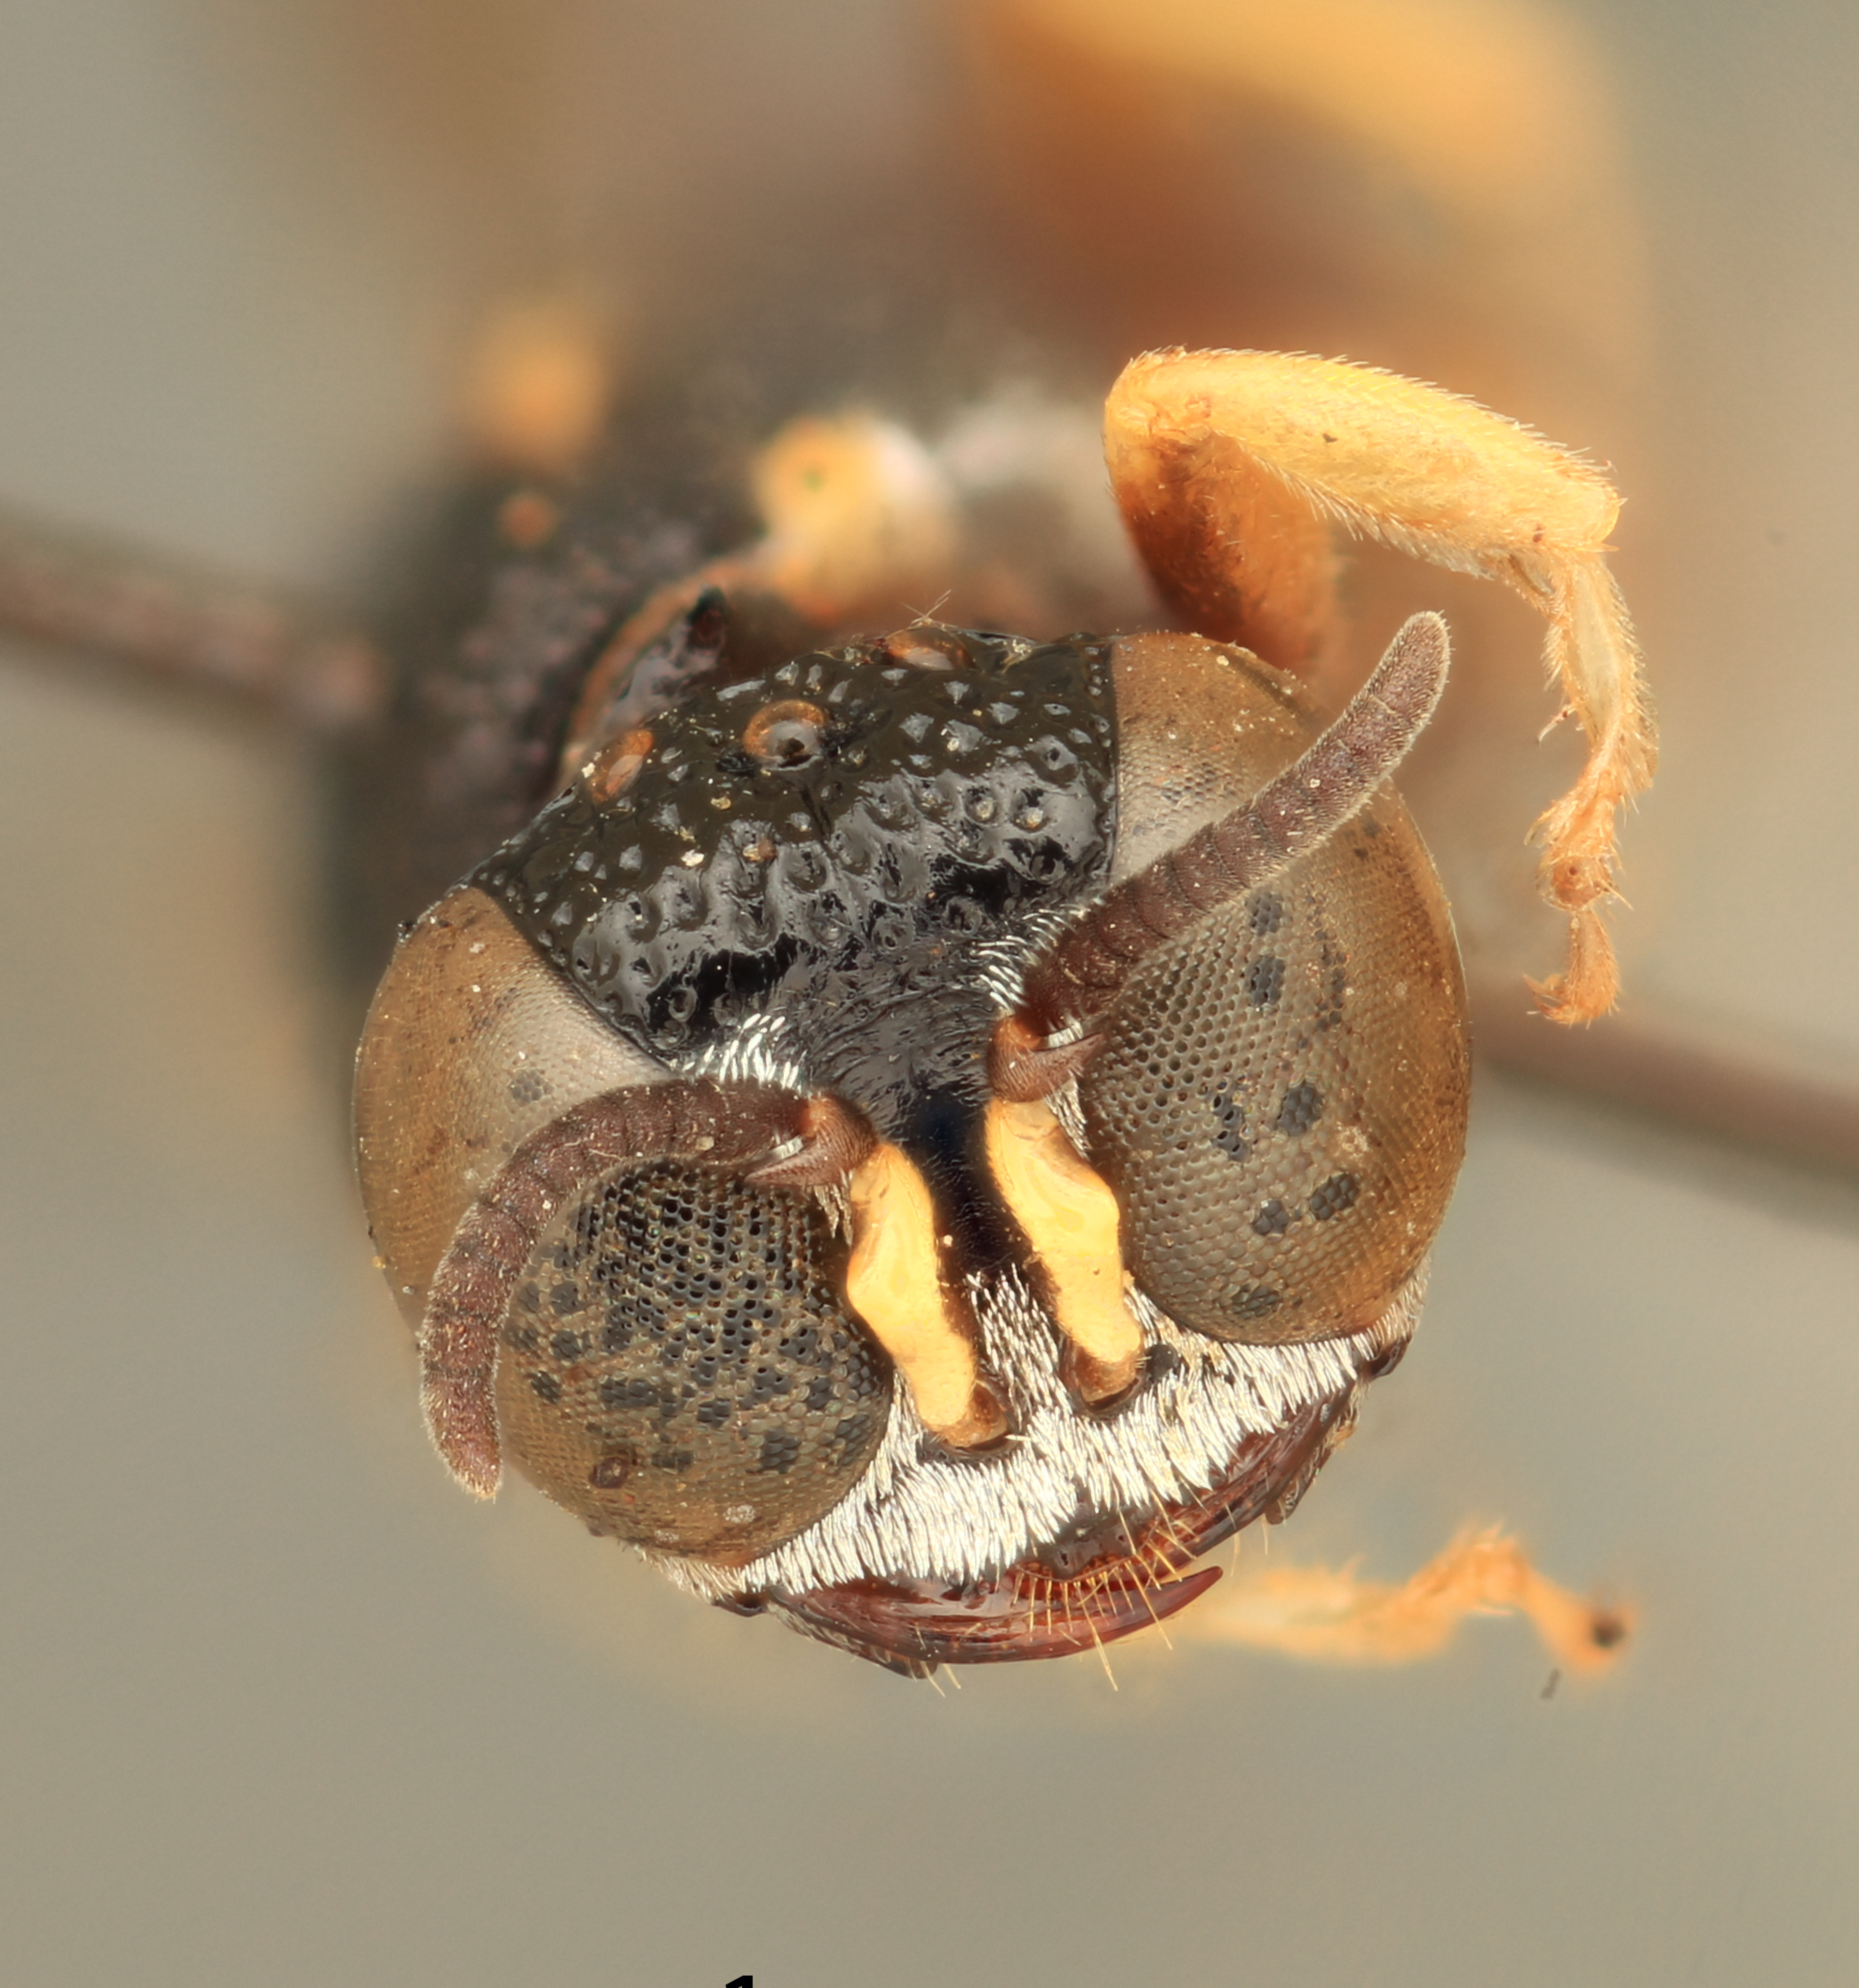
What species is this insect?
Encopognathus acanthomerus
